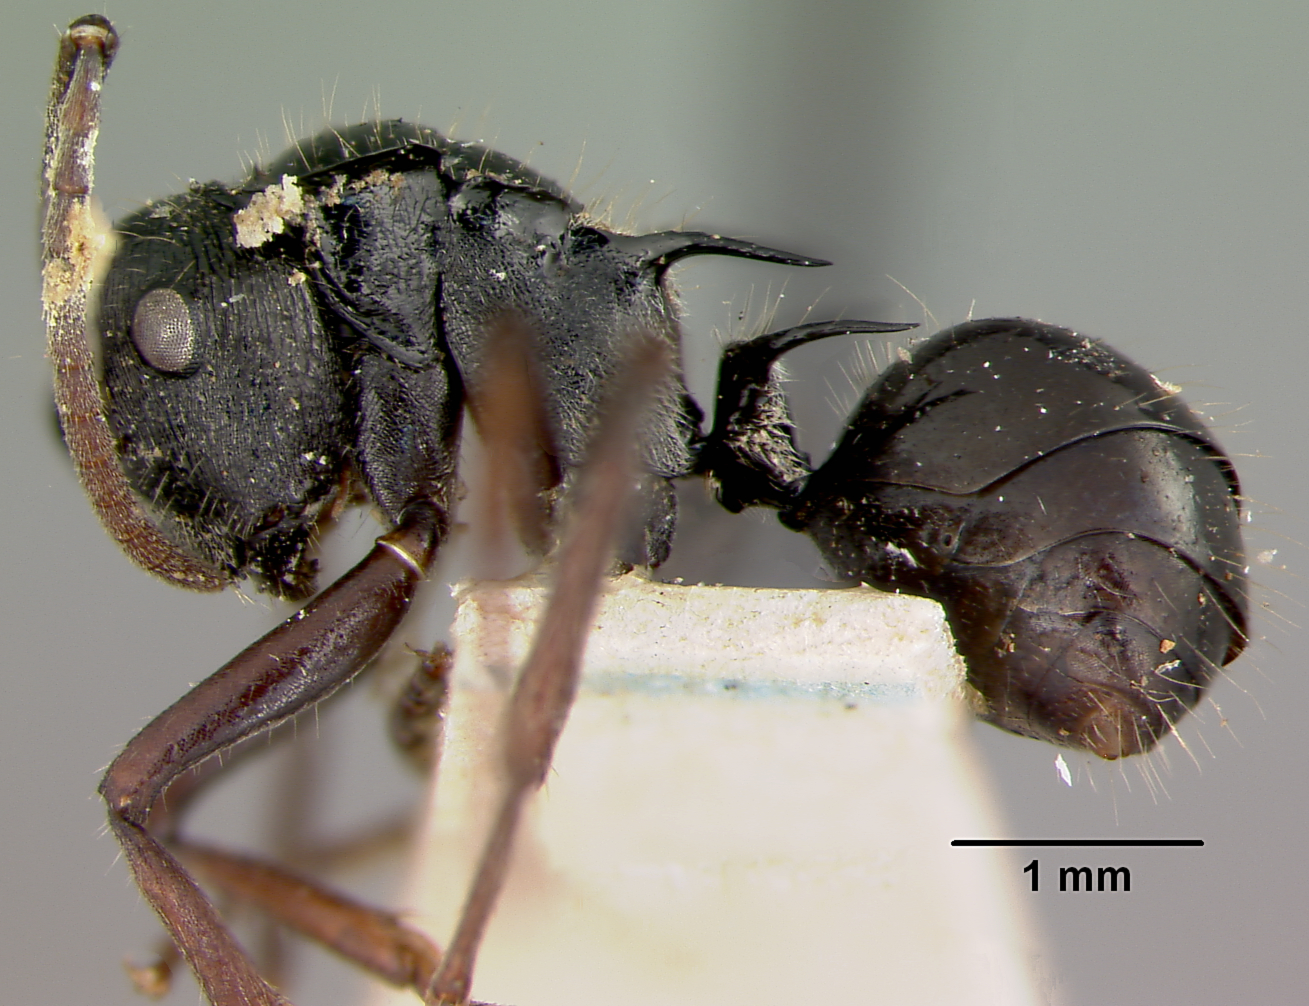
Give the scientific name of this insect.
Polyrhachis kaipi
